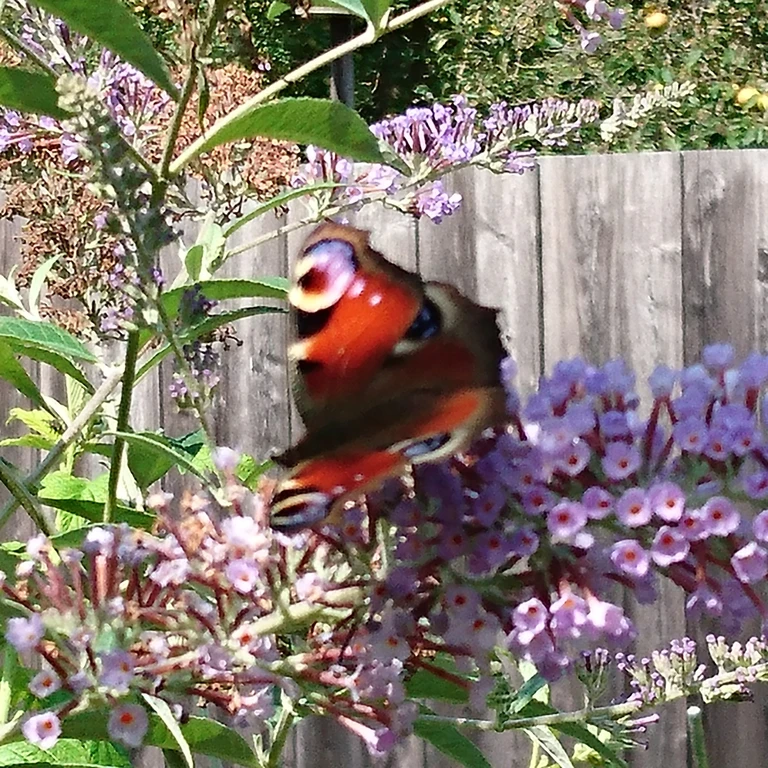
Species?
Aglais io
